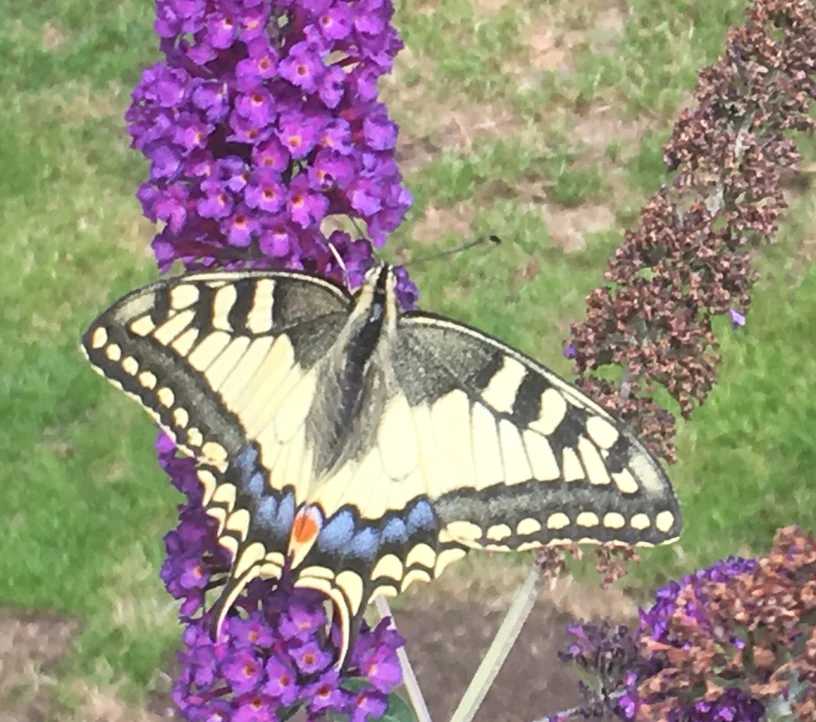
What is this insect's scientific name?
Papilio machaon
